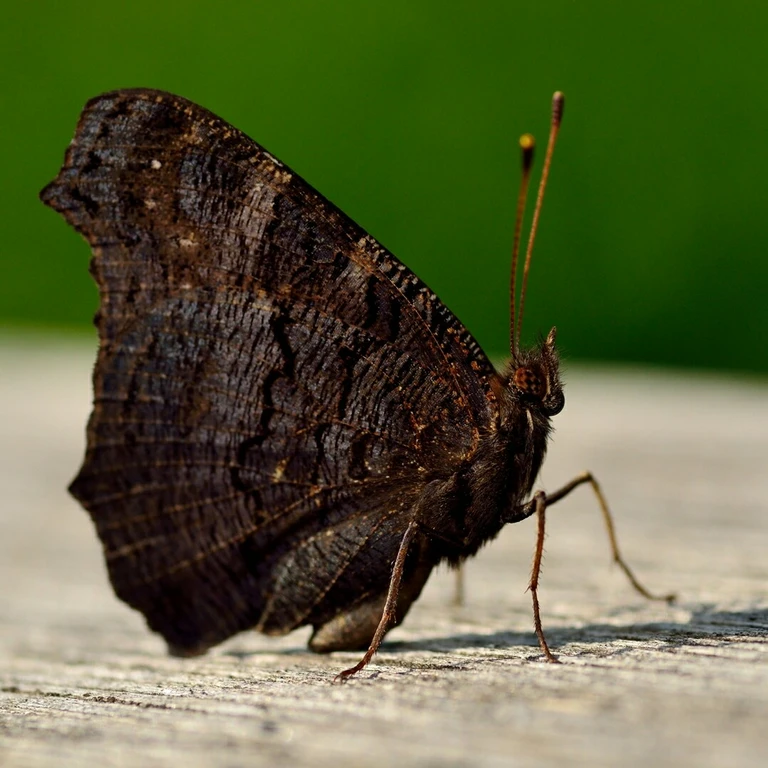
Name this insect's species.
Aglais io
